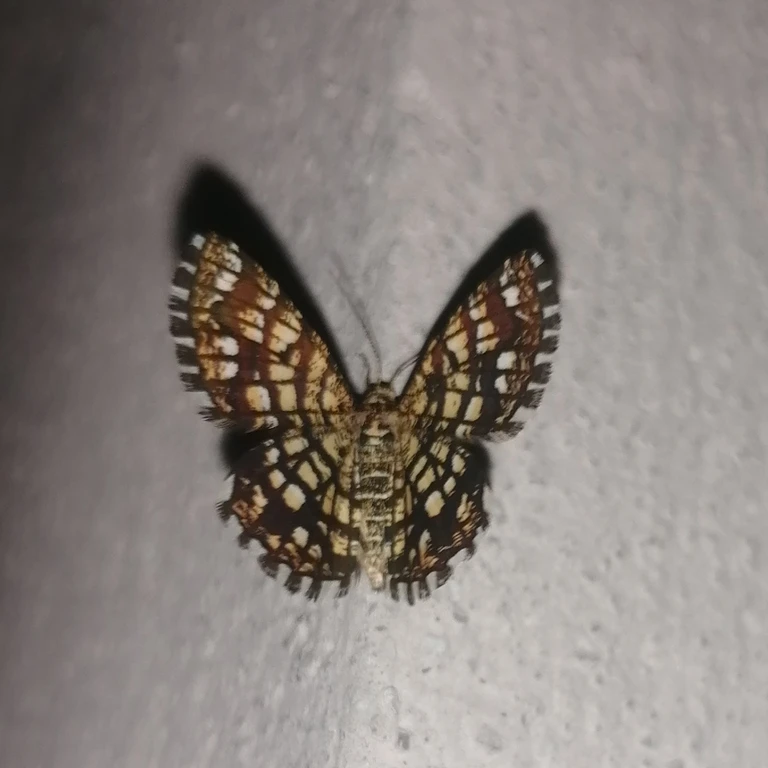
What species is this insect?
Chiasmia clathrata
